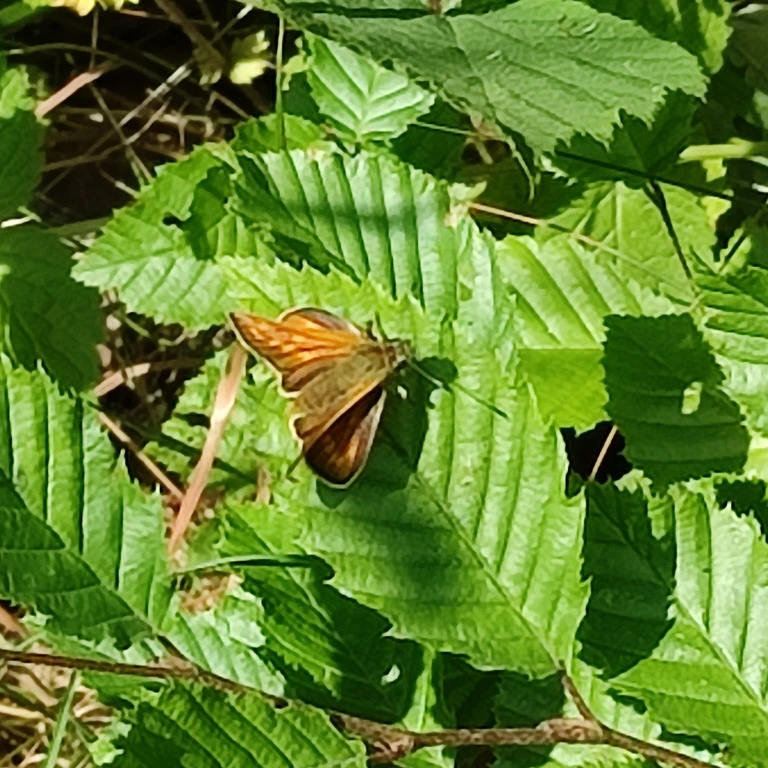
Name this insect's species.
Ochlodes sylvanus (also Ochlodes venata)
